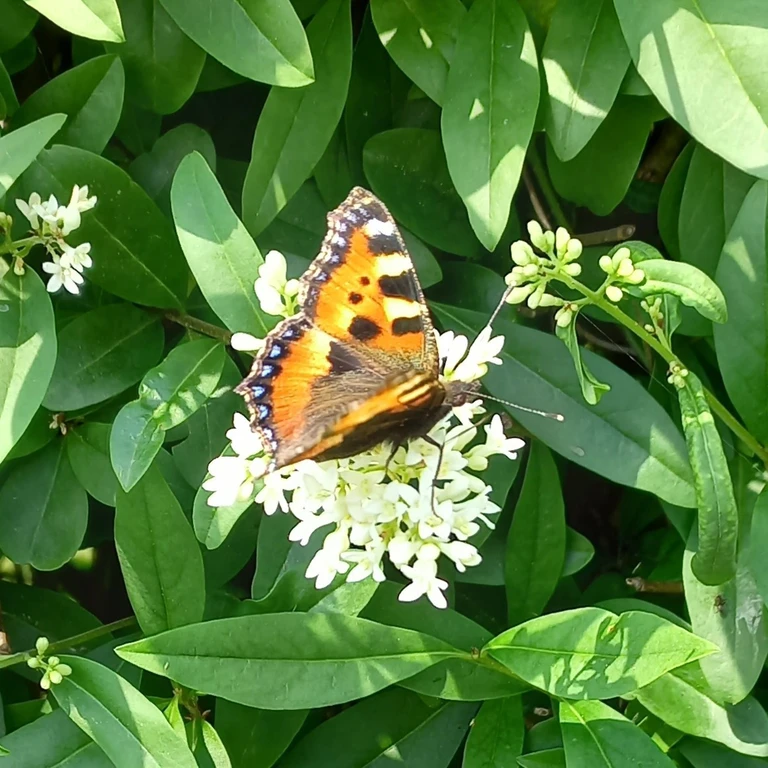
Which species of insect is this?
Aglais urticae
